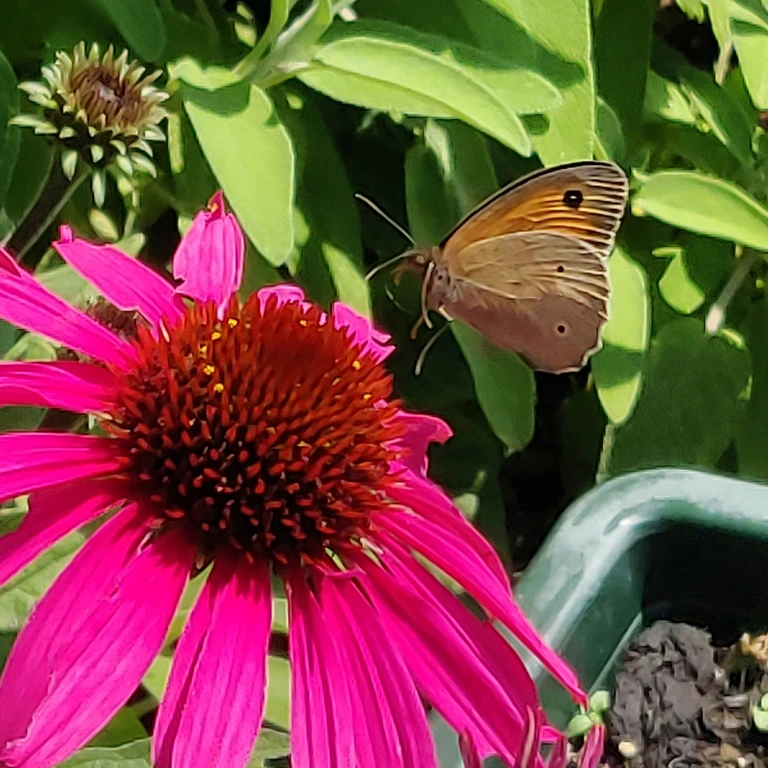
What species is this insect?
Maniola jurtina
